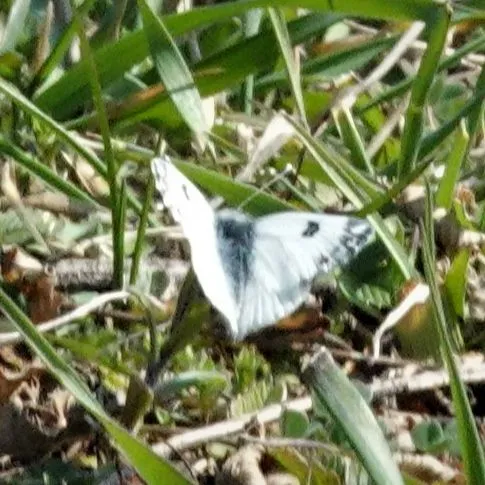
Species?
Pontia edusa
